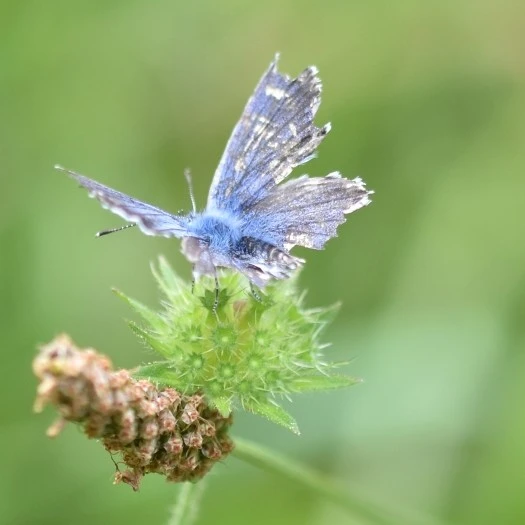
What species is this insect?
Cyaniris semiargus
